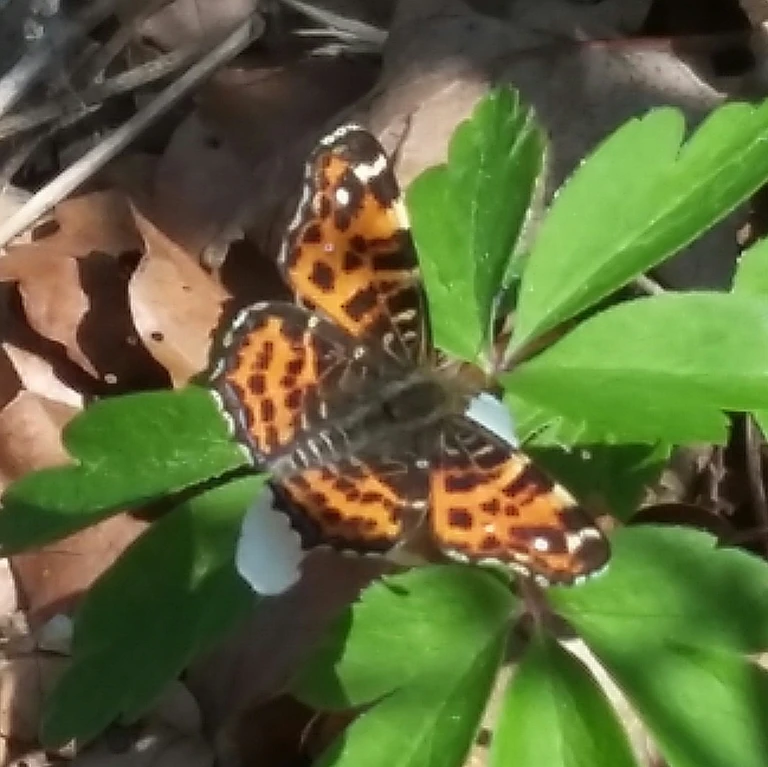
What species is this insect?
Araschnia levana
